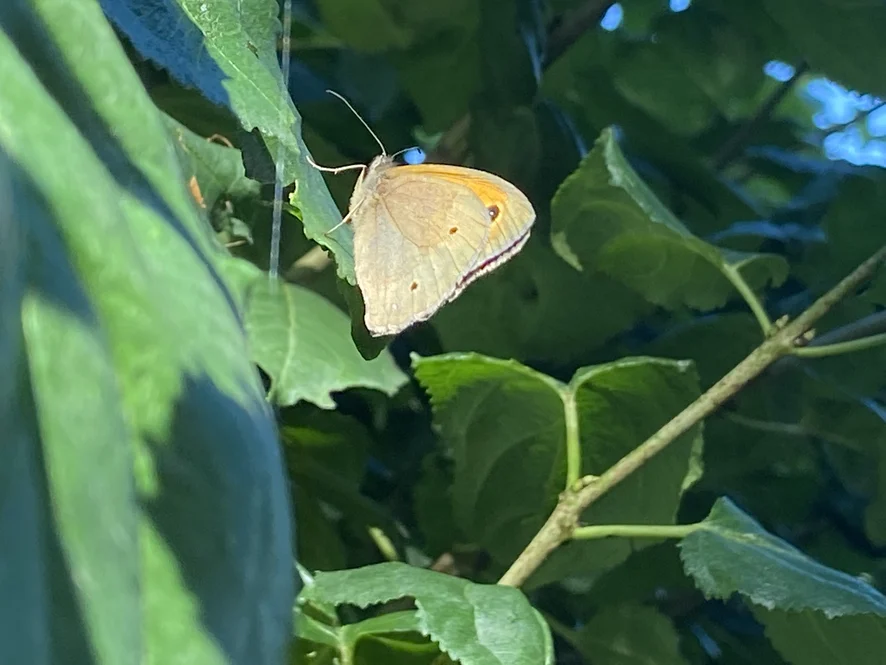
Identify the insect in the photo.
Maniola jurtina
